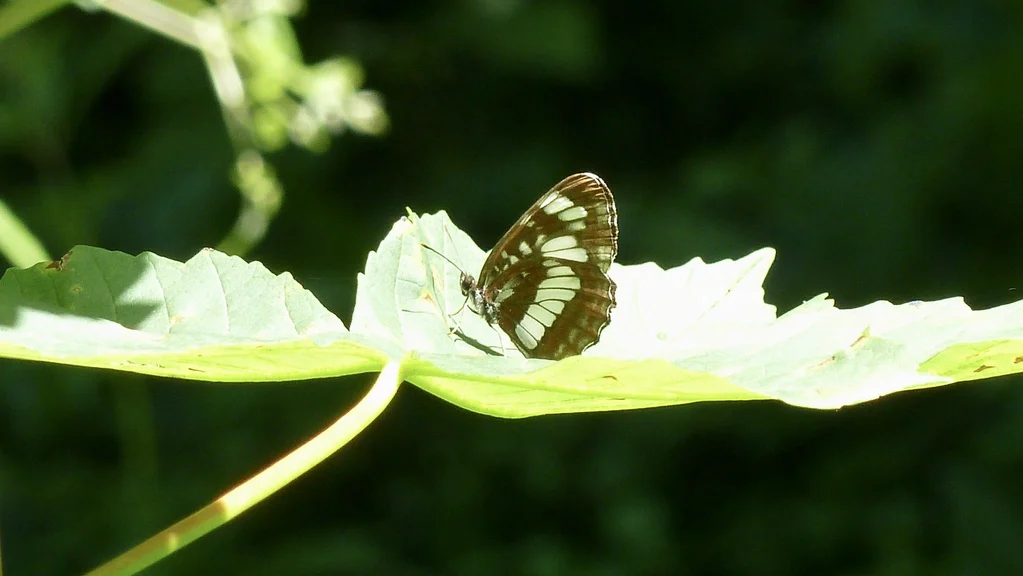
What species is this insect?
Neptis rivularis
